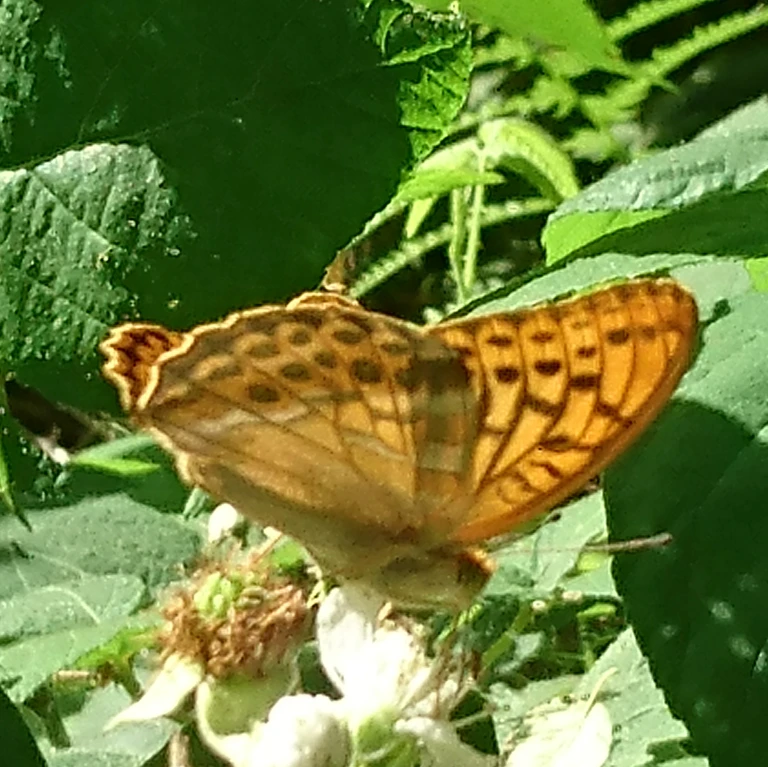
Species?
Argynnis paphia
